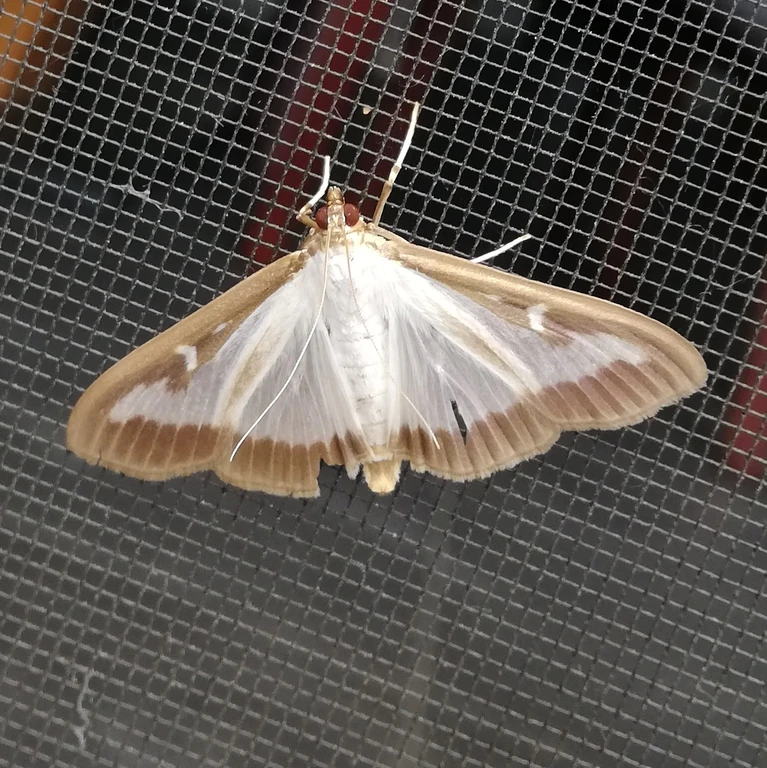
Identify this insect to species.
Cydalima perspectalis
